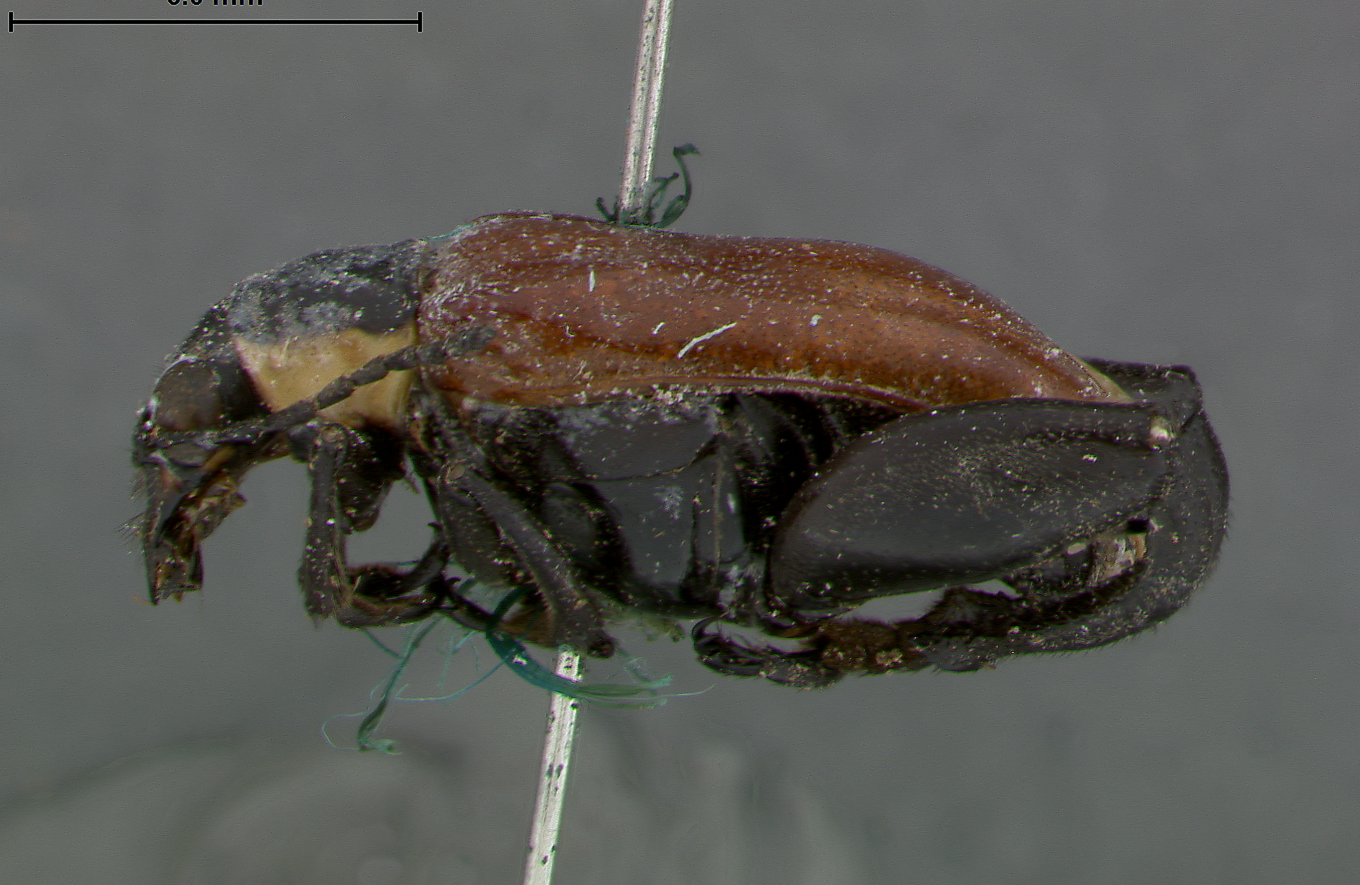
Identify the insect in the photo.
Megalopus boliviensis
